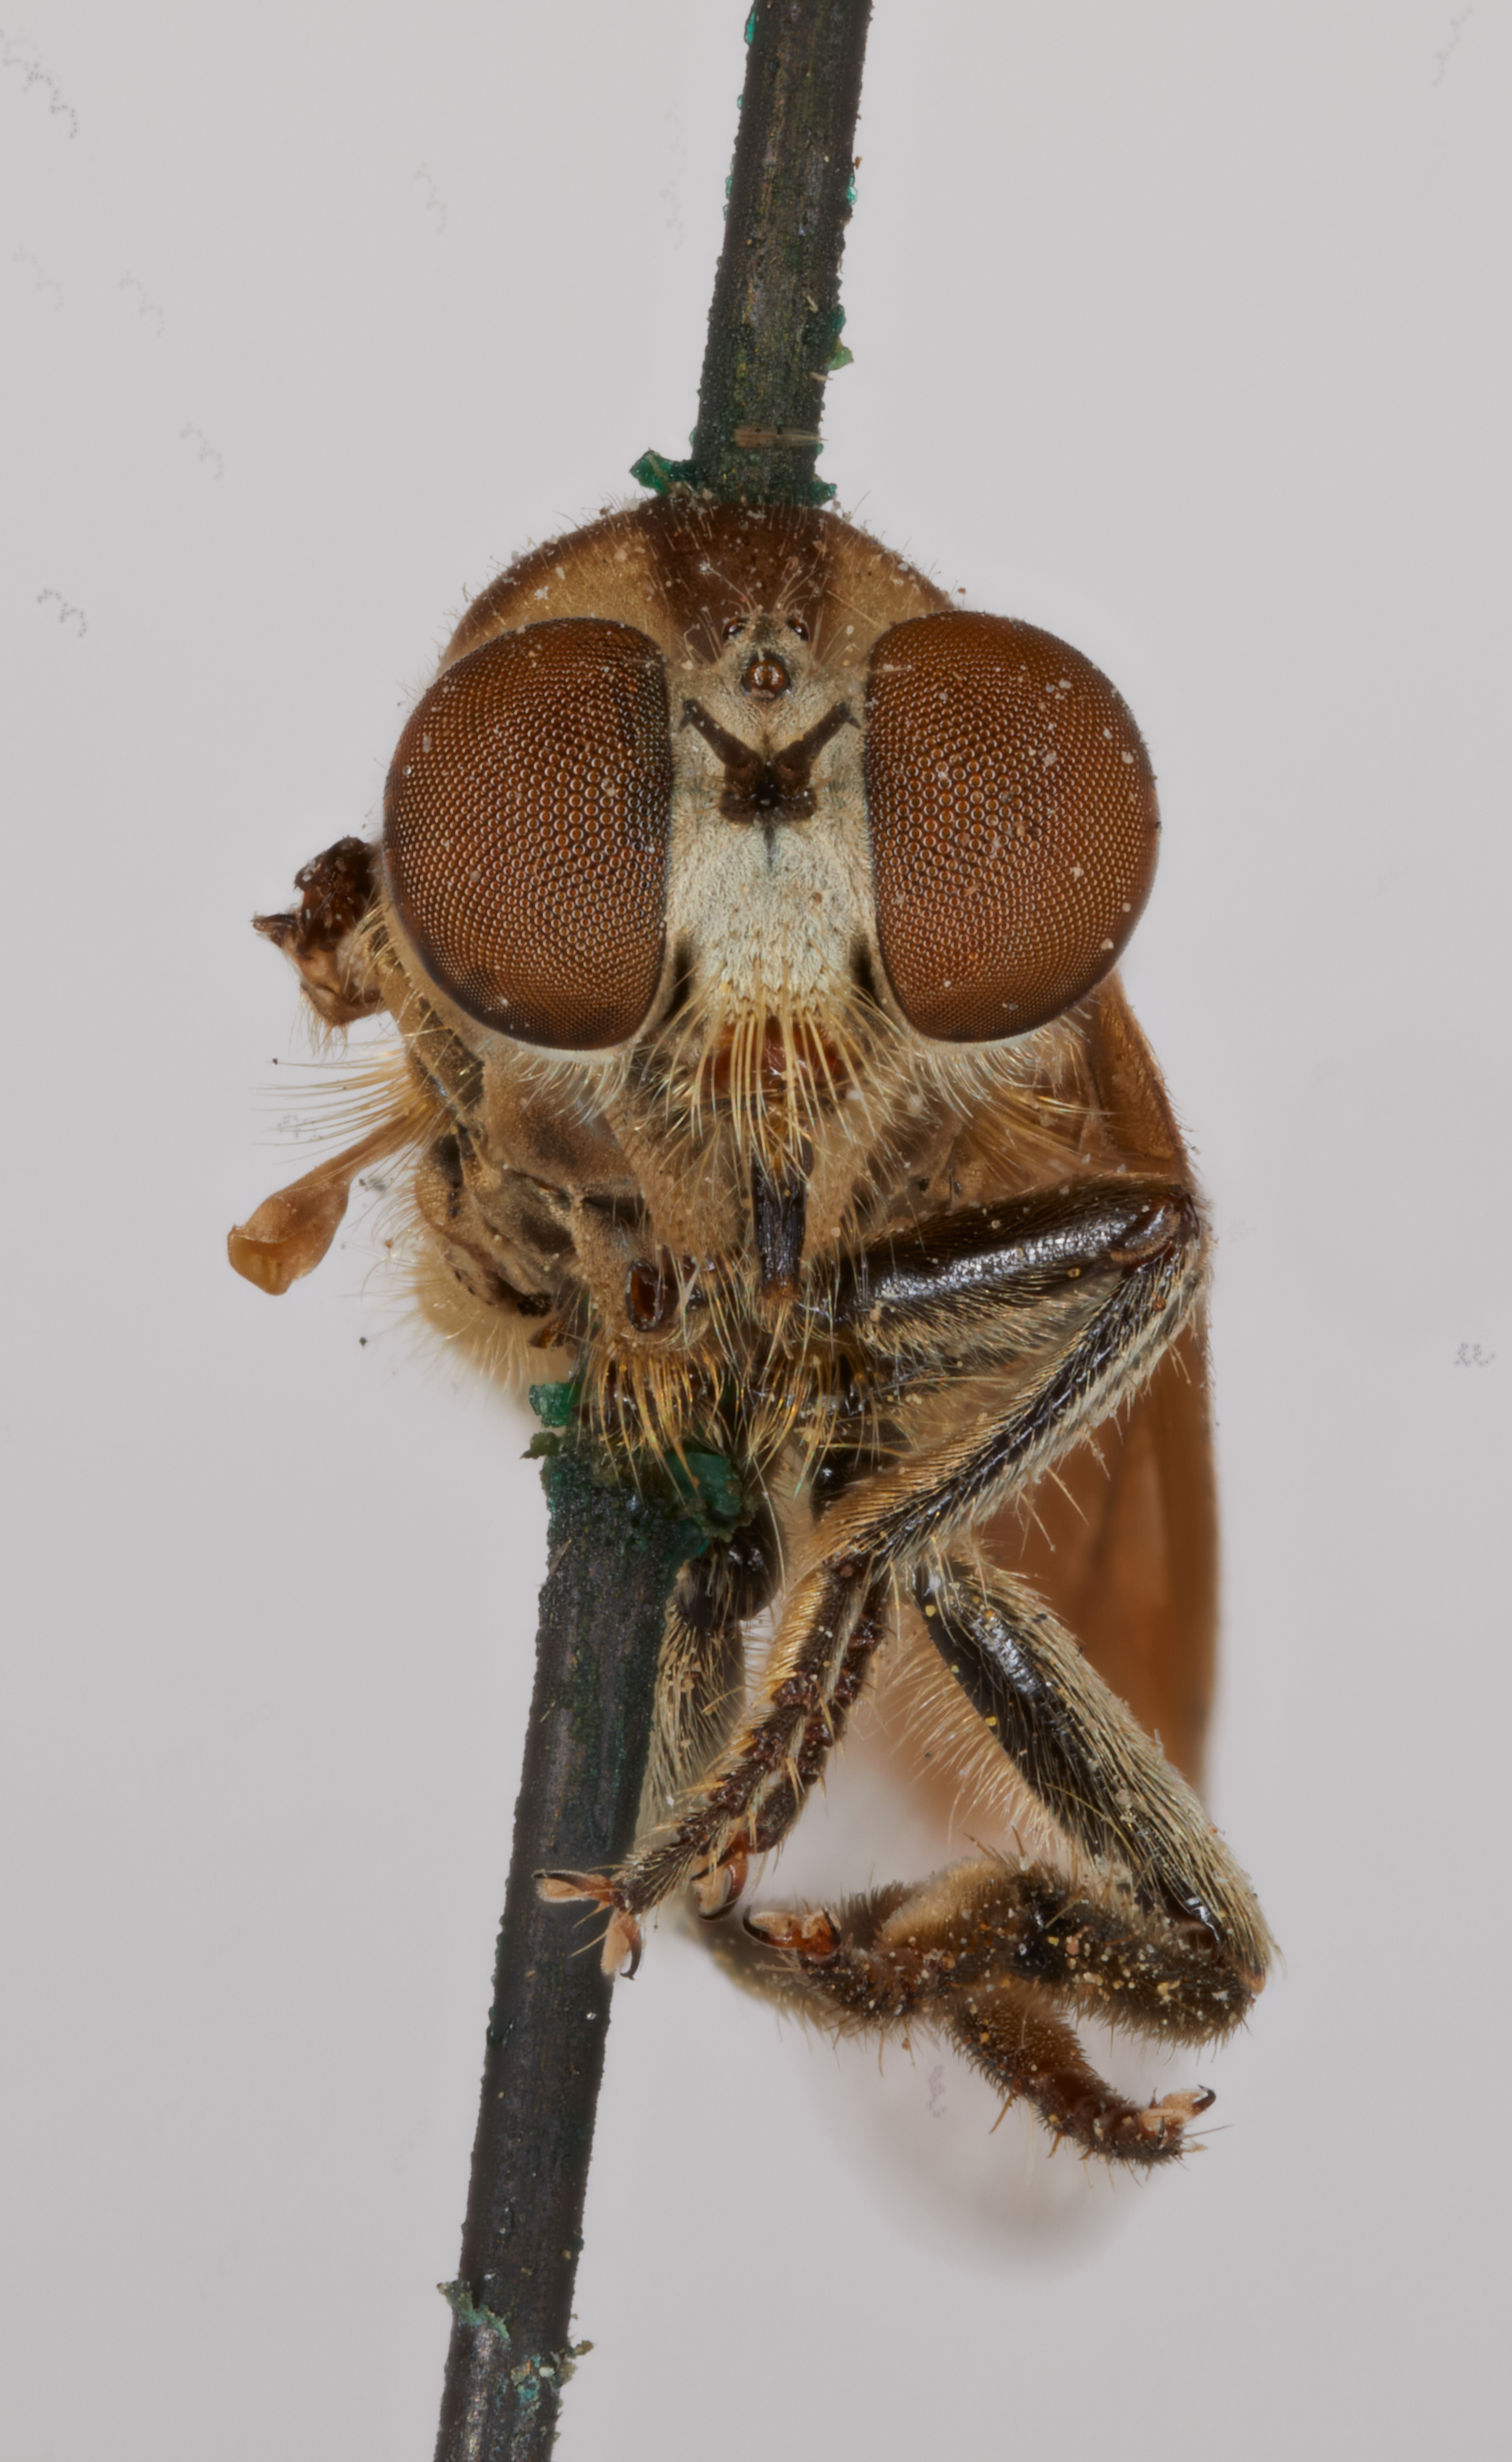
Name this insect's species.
Holopogon latus
